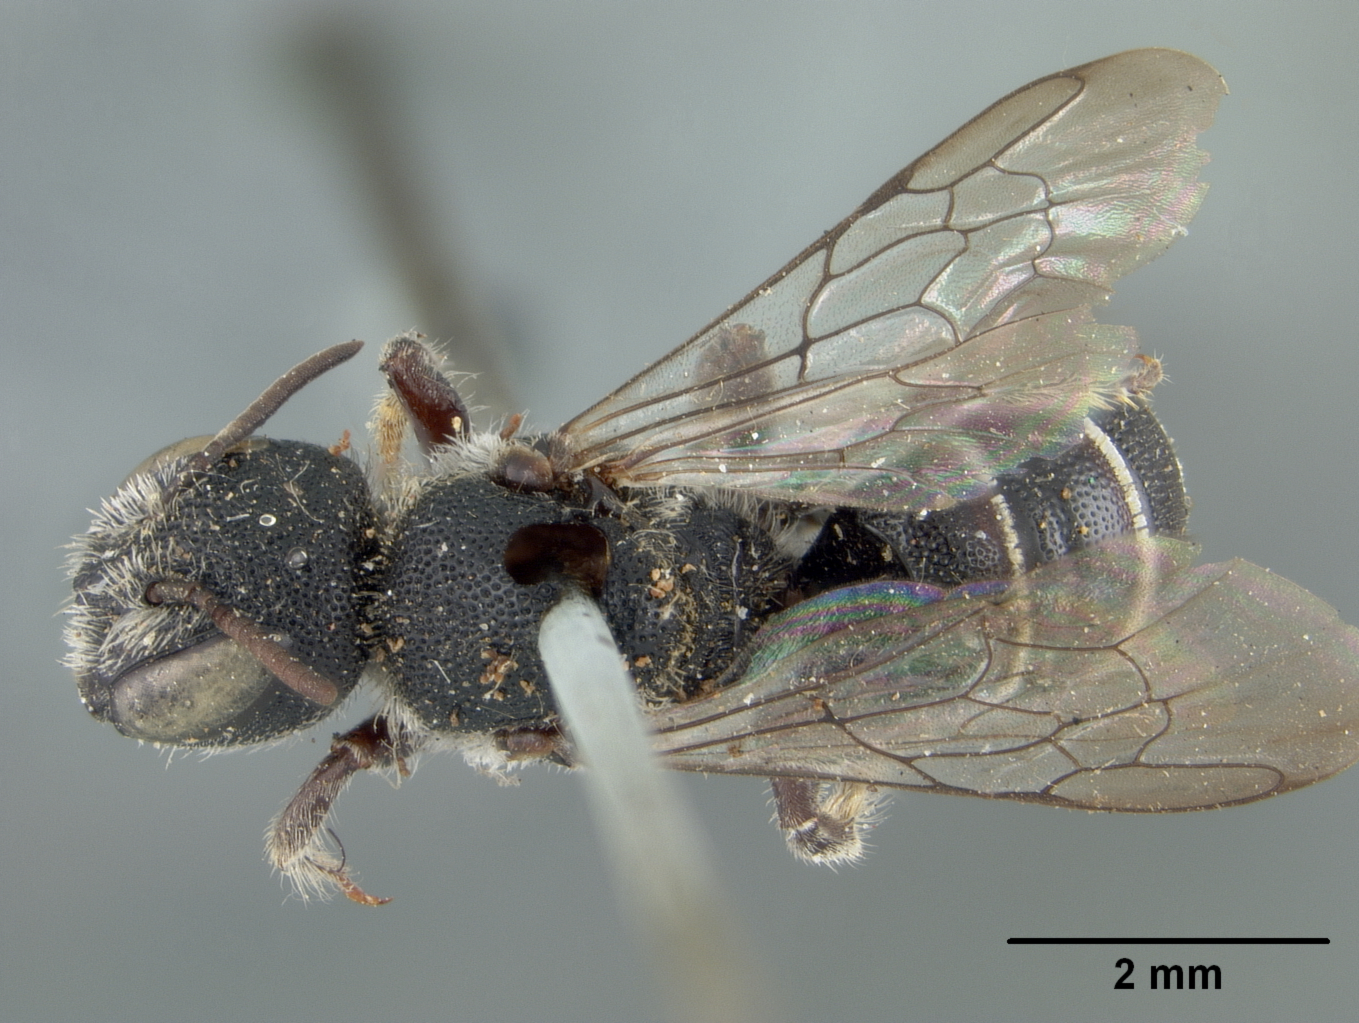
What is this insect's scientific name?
Heriades gracilior
